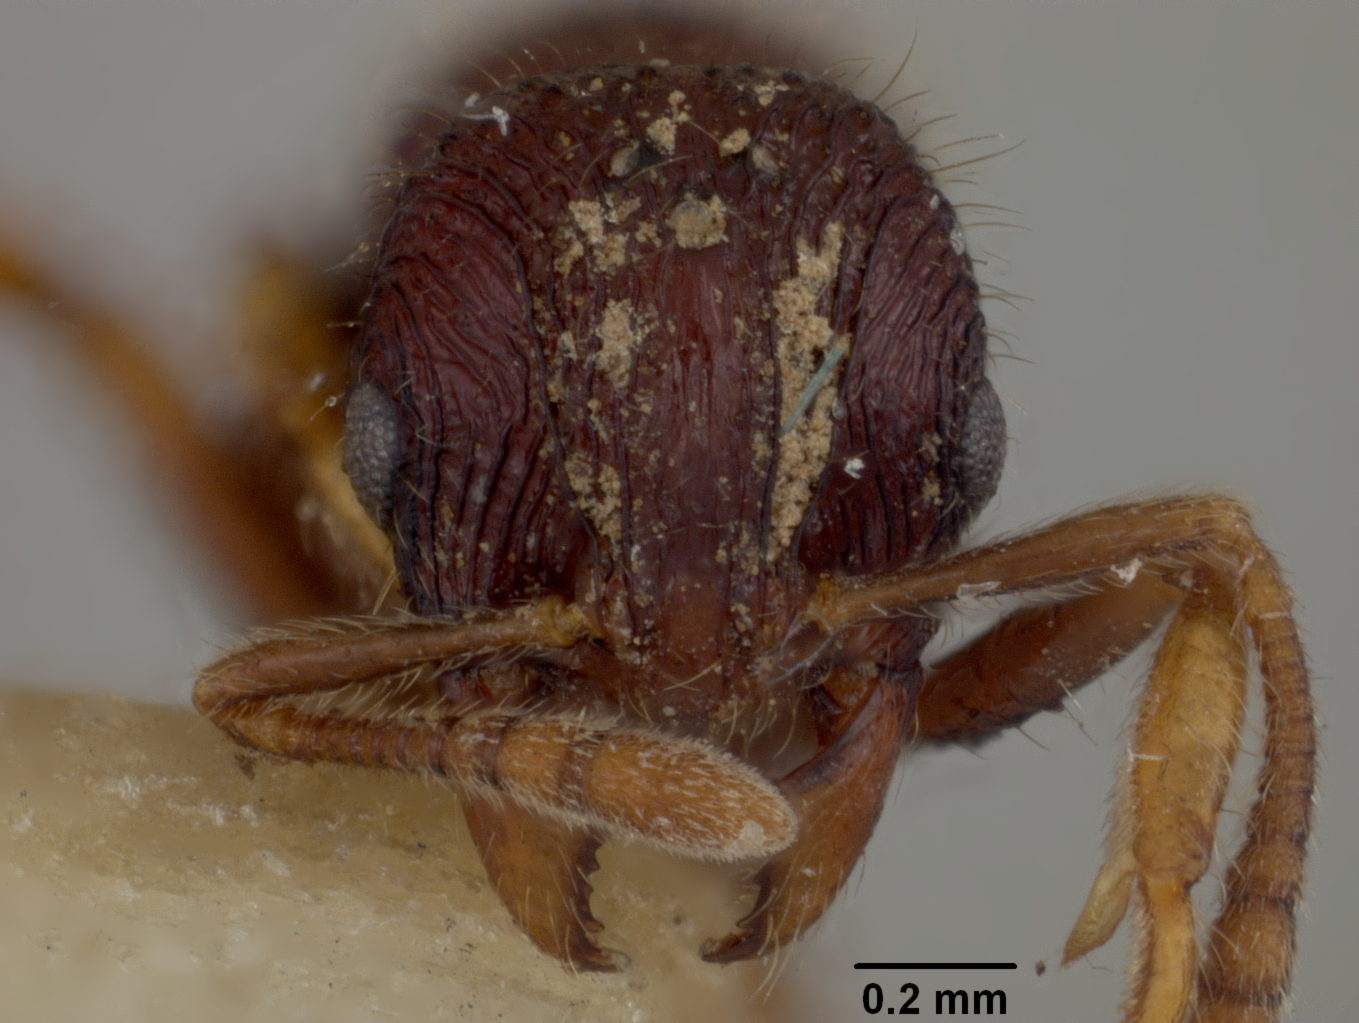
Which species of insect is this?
Rogeria rugosa
